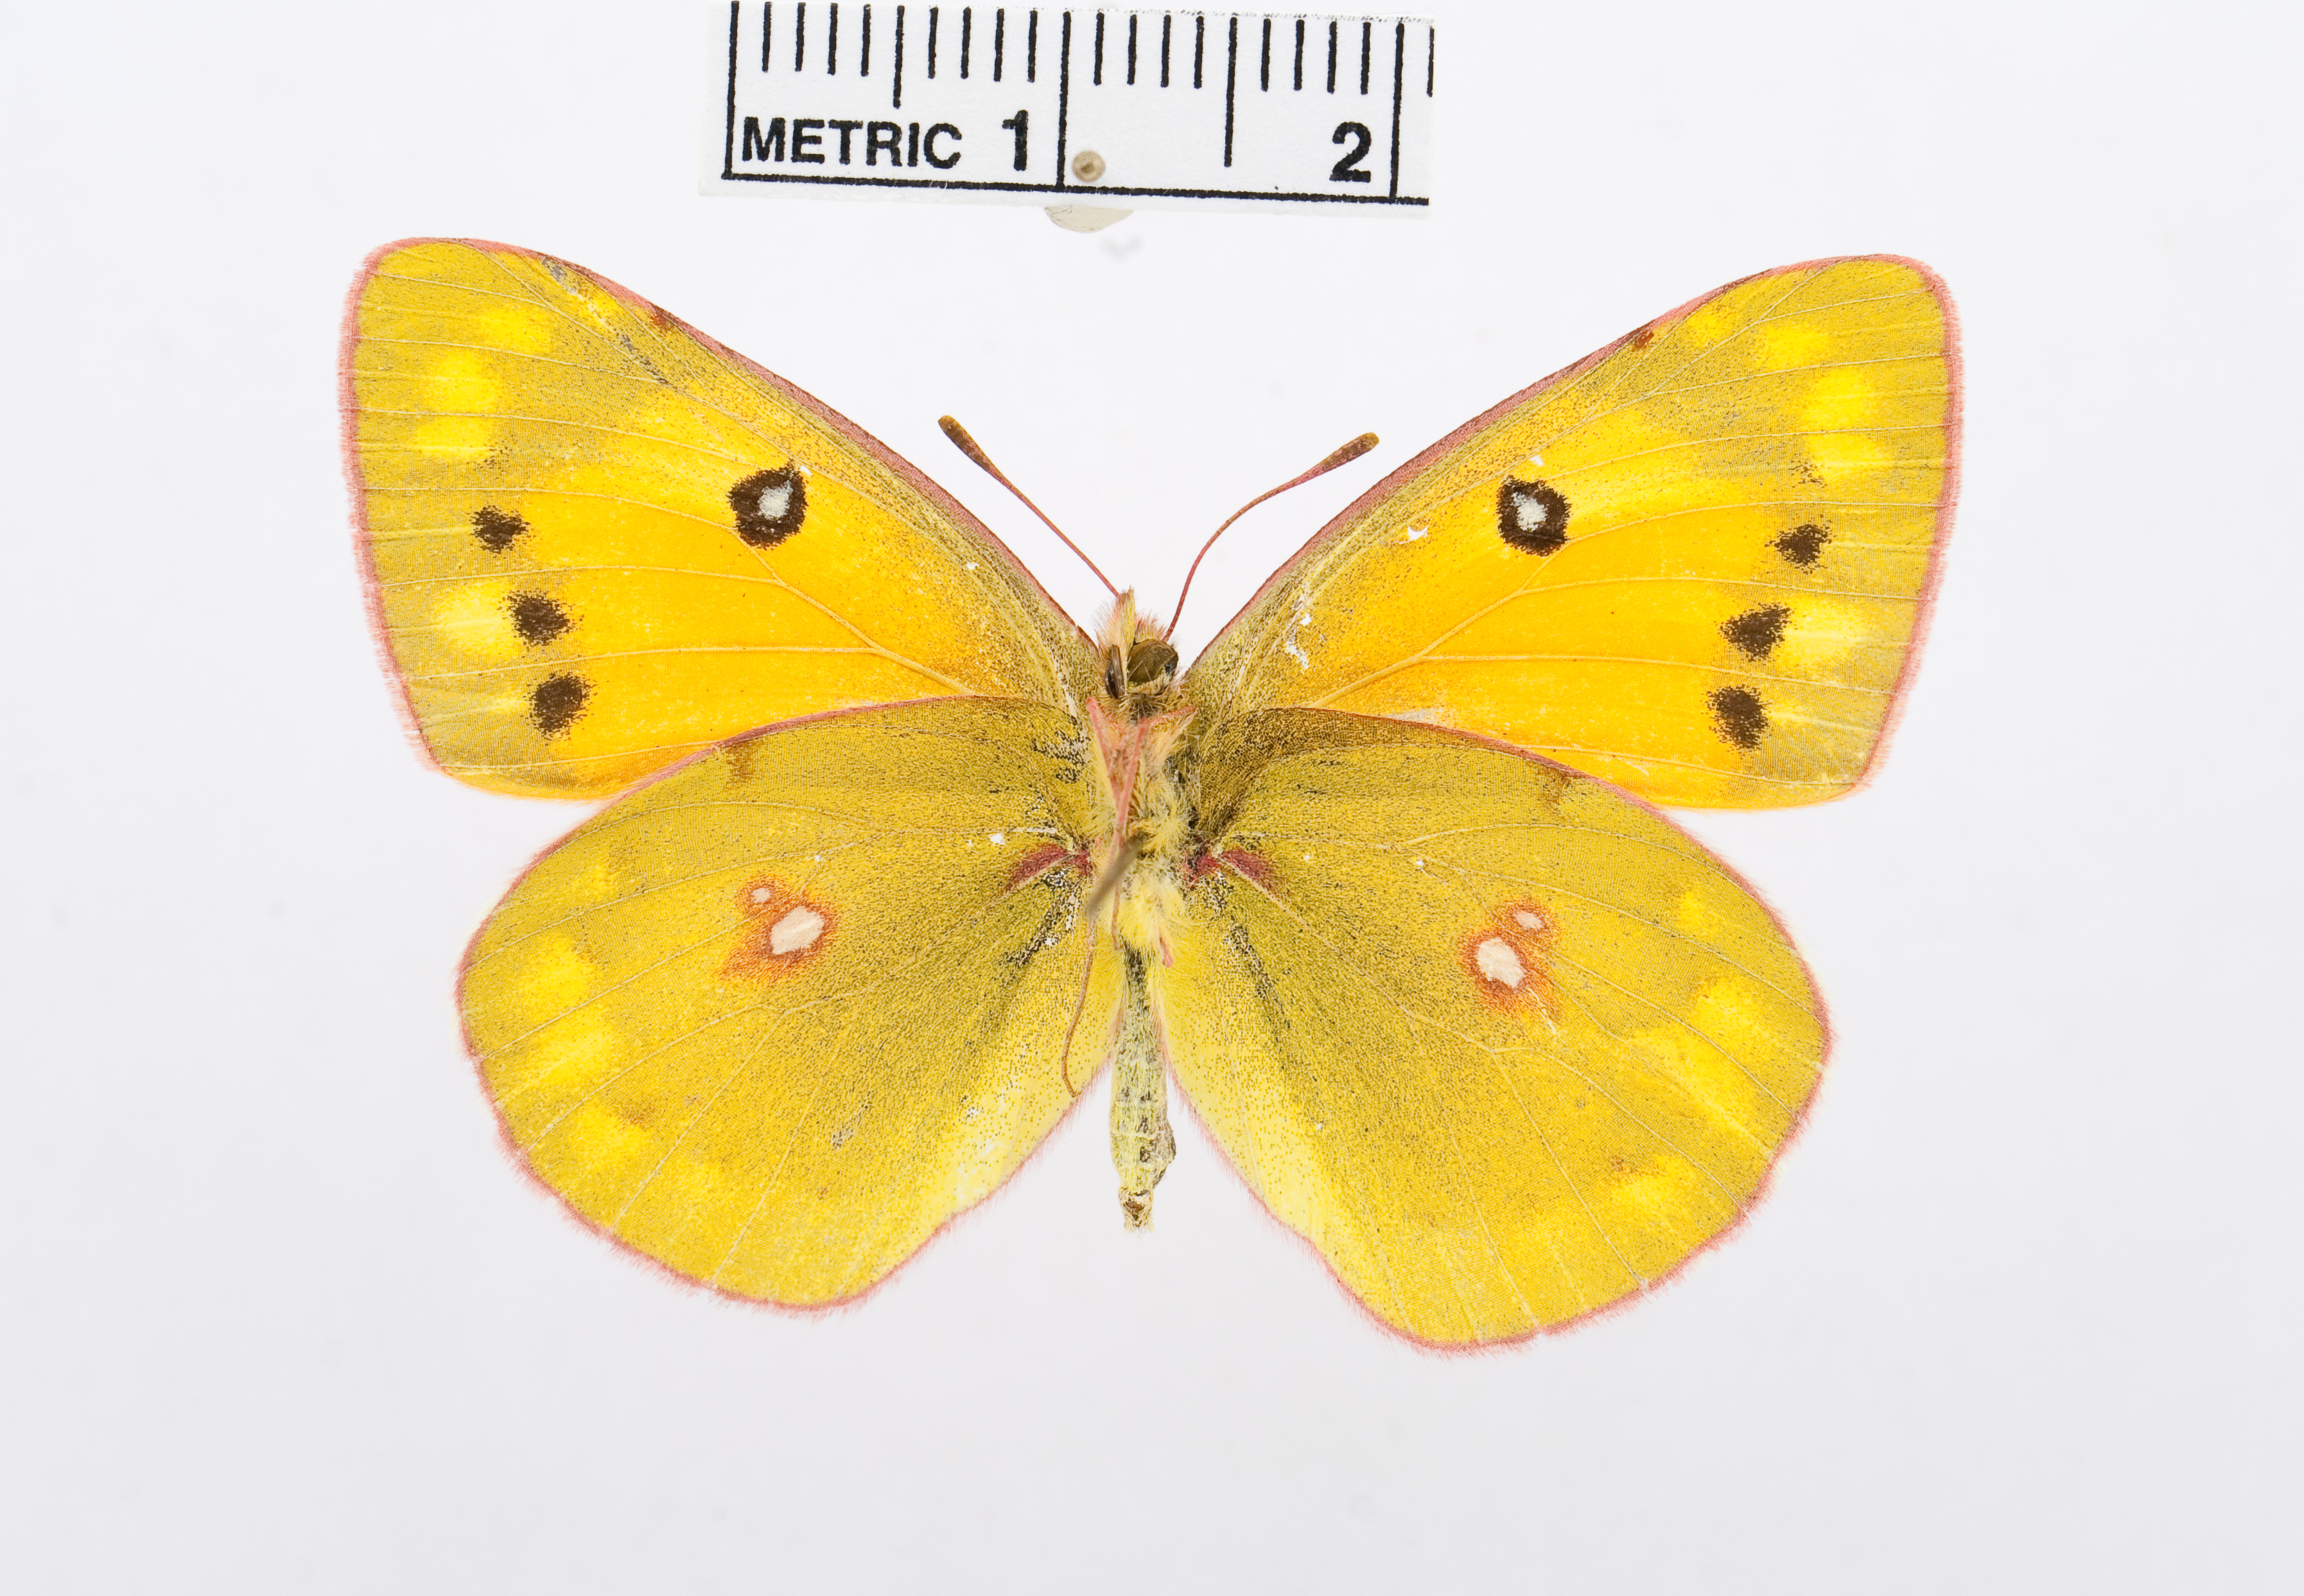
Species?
Colias electo
